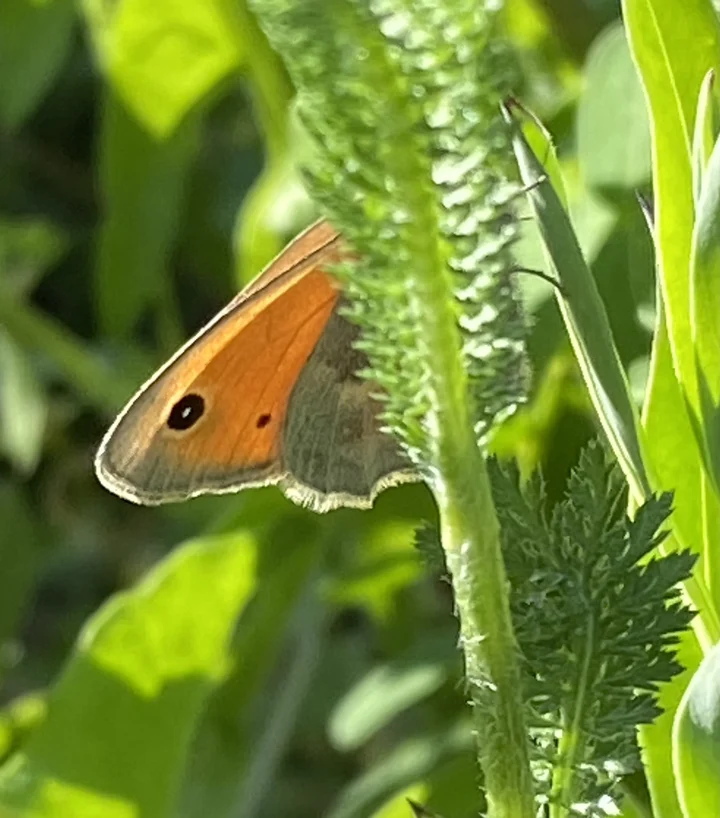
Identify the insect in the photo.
Coenonympha pamphilus
